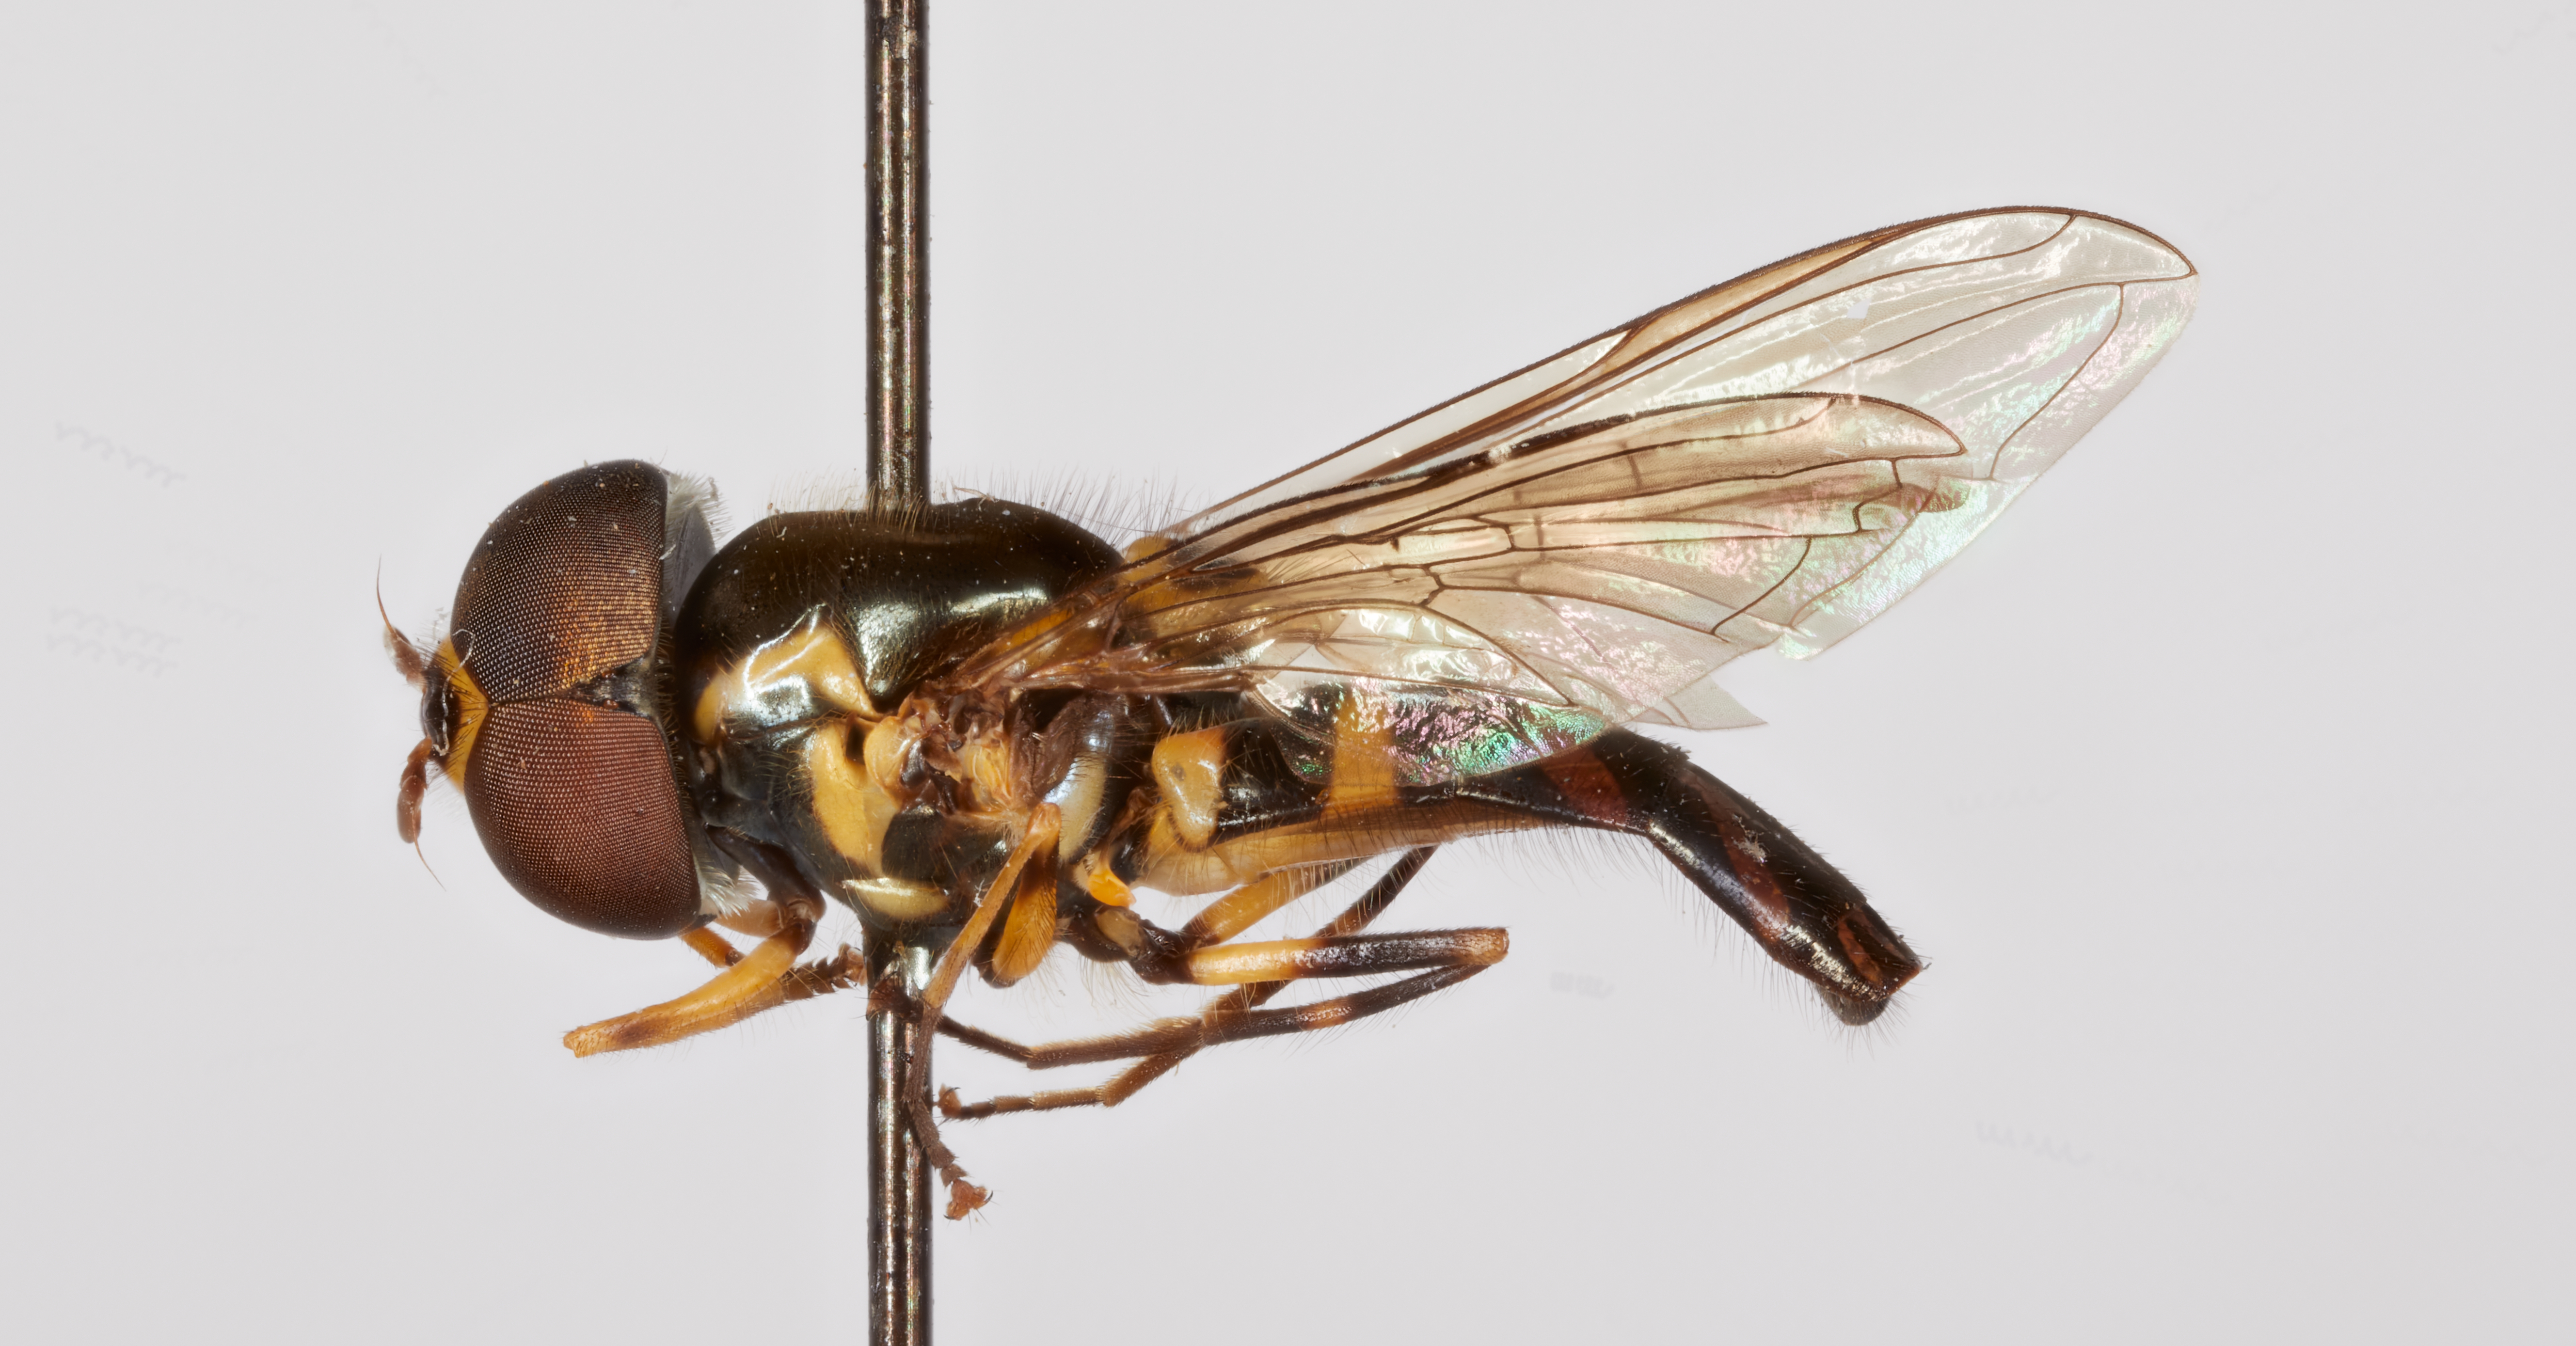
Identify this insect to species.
Allograpta insularis
